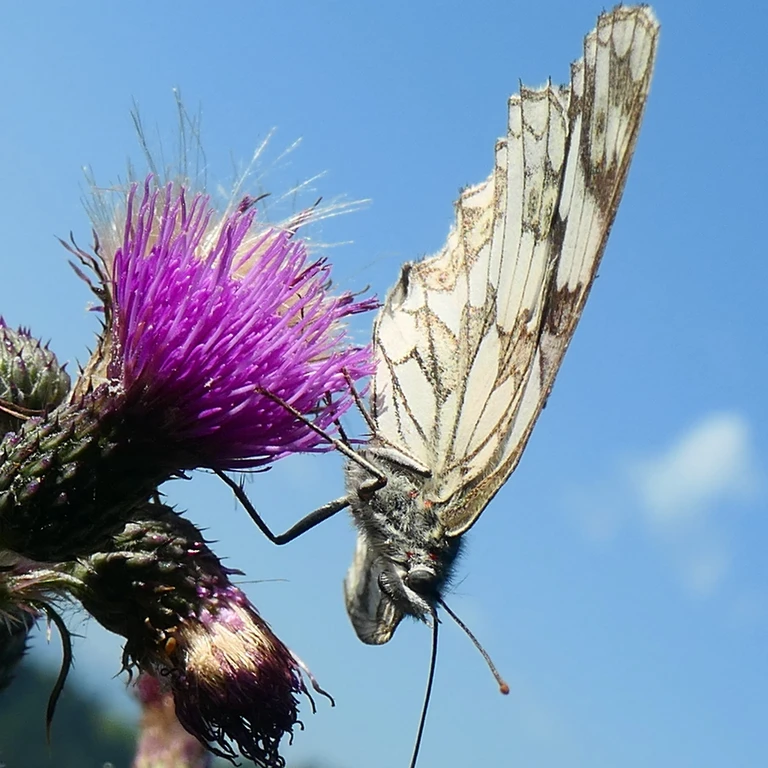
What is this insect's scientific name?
Melanargia galathea
